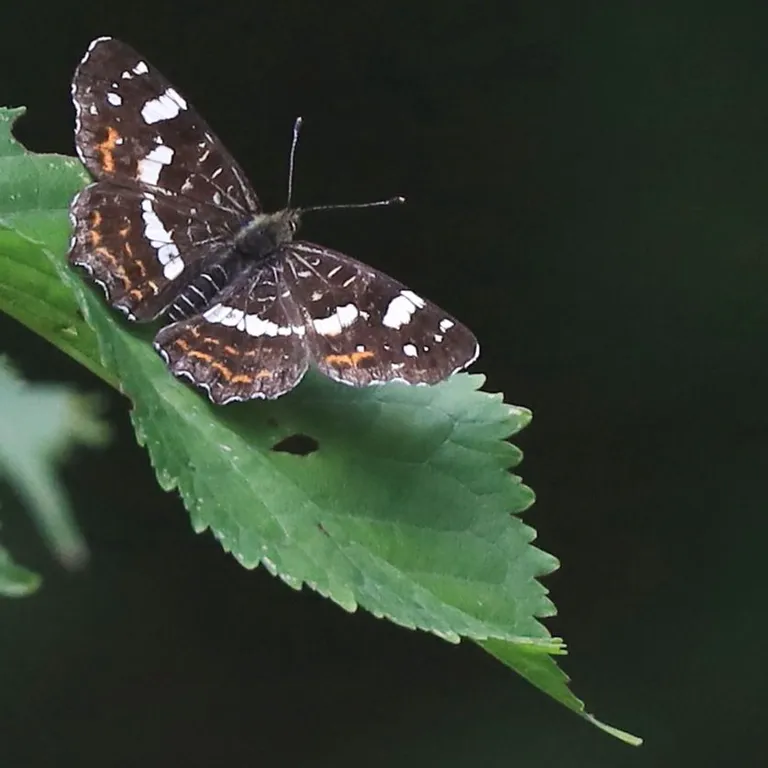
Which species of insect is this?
Araschnia levana
